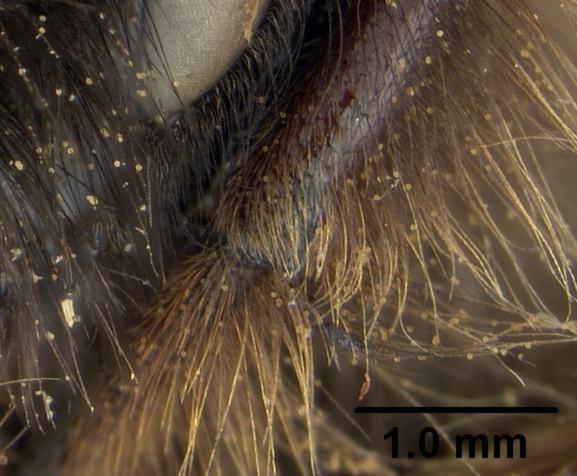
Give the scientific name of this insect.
Psithyrus tricolor
